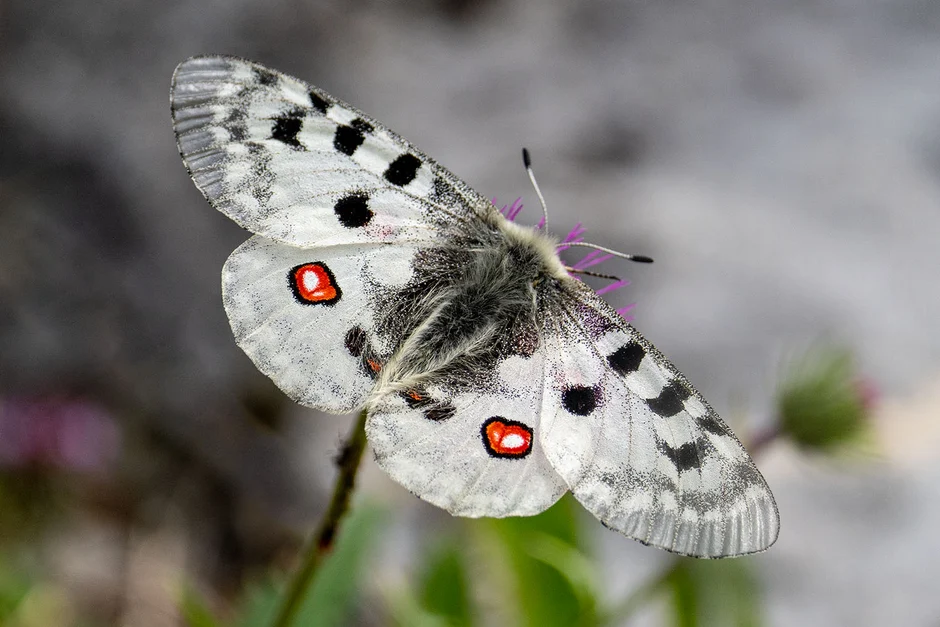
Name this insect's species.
Parnassius apollo
